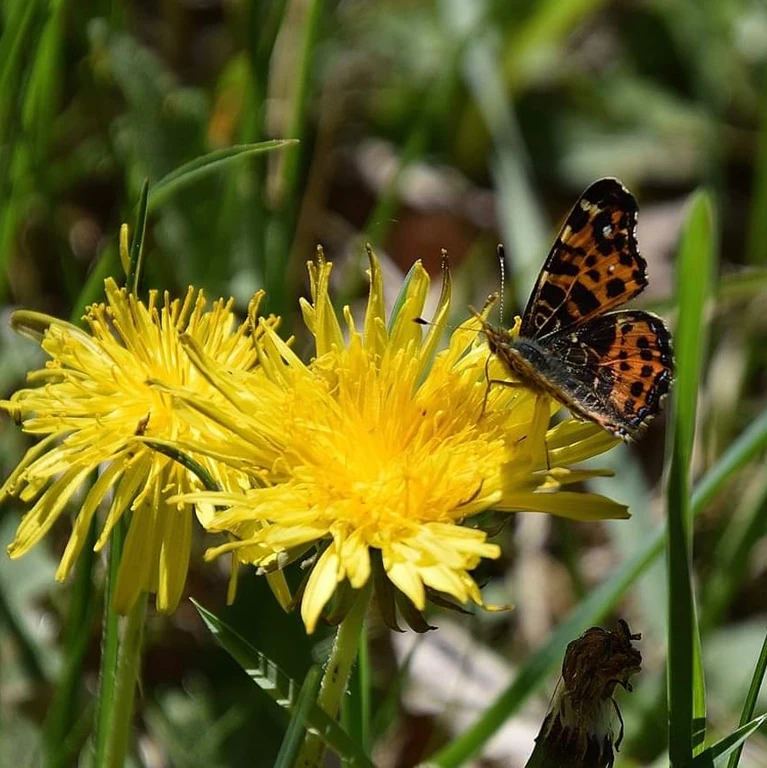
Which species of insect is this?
Araschnia levana
